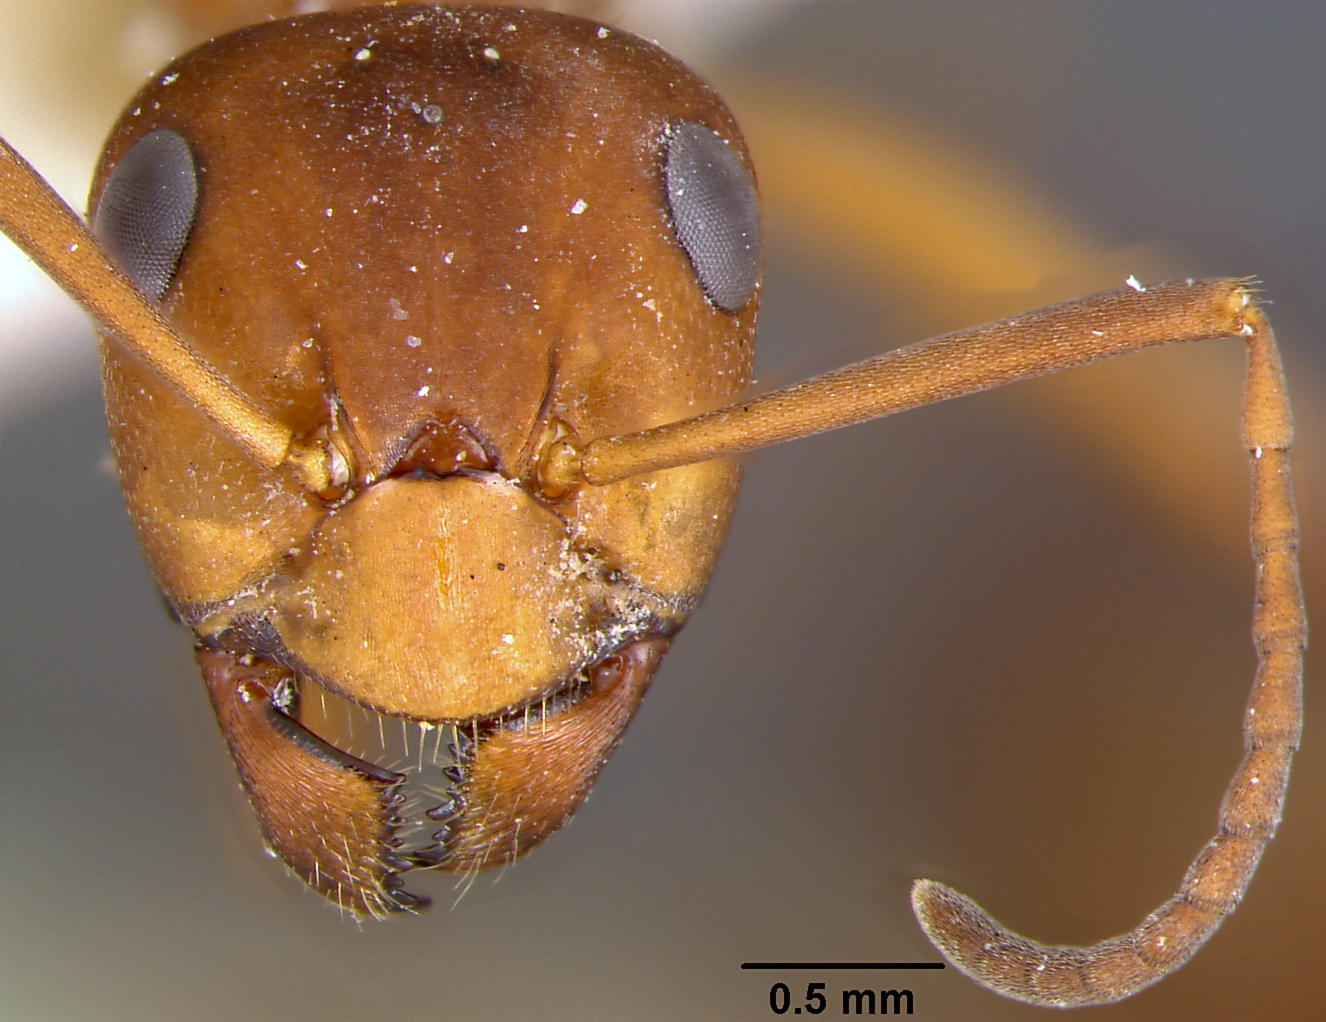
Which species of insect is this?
Formica truncicola
